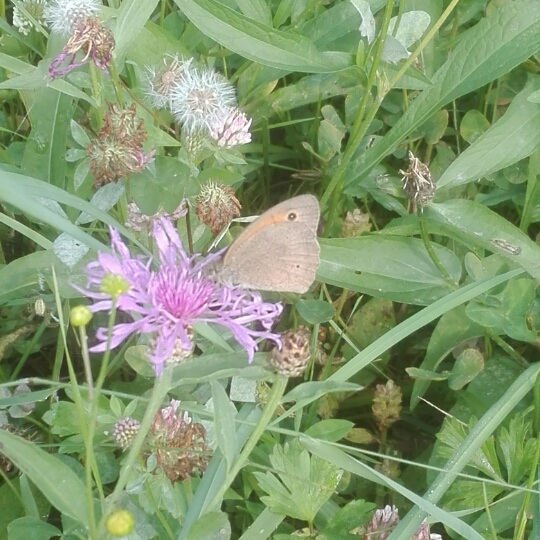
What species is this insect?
Maniola jurtina
